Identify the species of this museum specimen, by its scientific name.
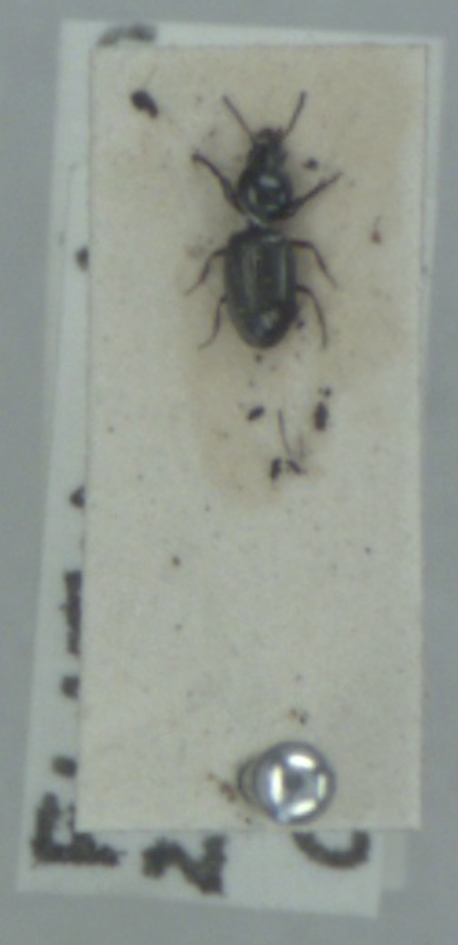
Dyschirius aeneus
